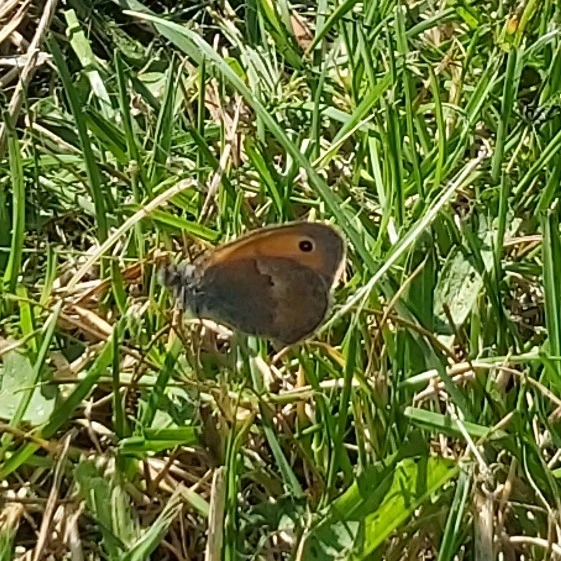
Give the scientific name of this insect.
Coenonympha pamphilus
